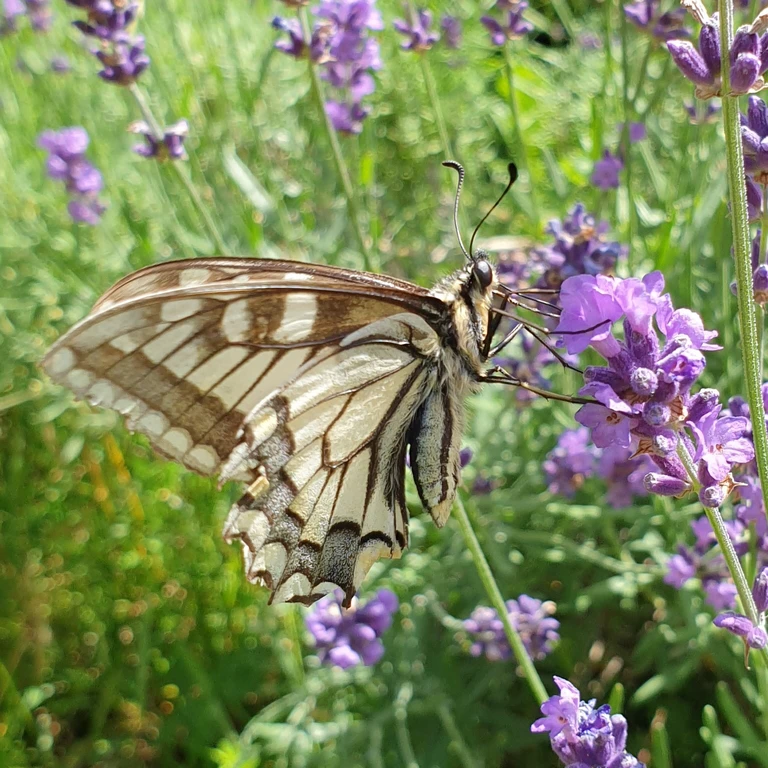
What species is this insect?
Papilio machaon
